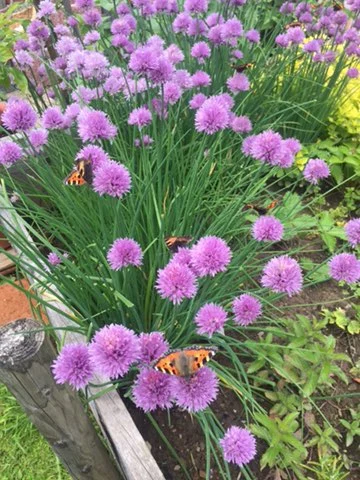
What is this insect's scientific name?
Aglais urticae
